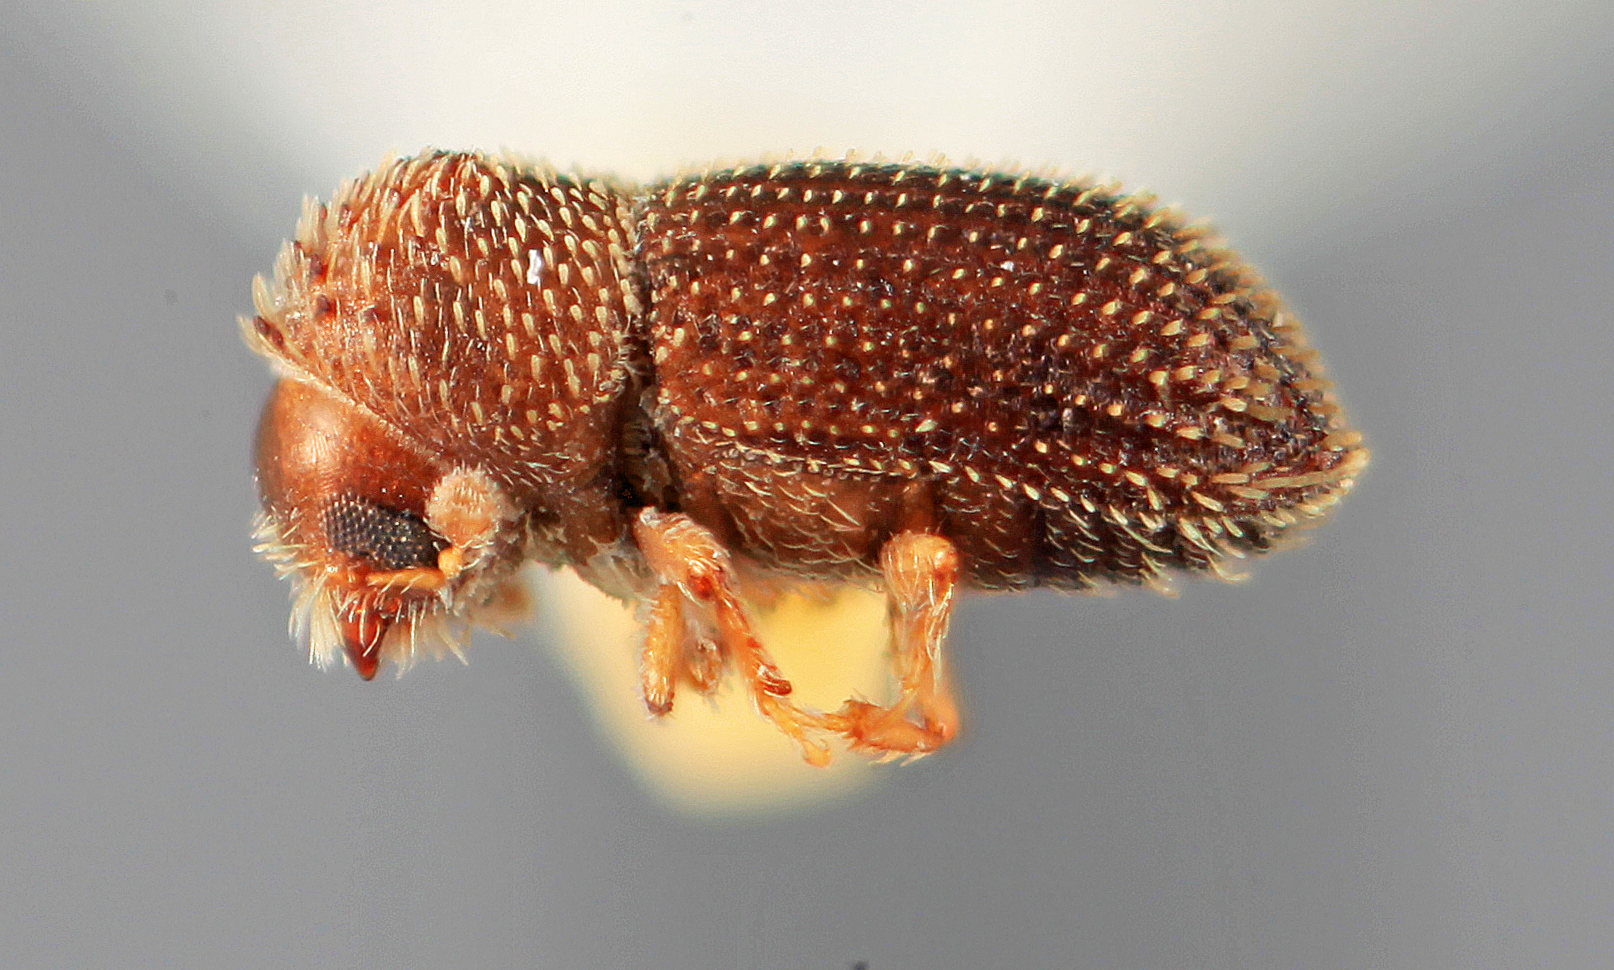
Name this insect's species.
Hypothenemus solocis
